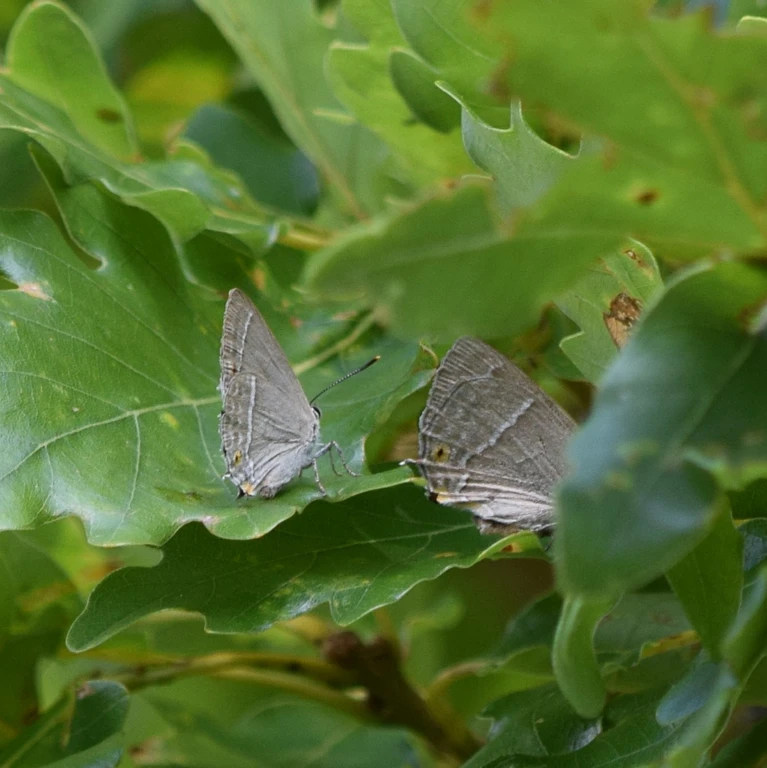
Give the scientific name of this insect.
Favonius quercus (also Quercusia quercus)
